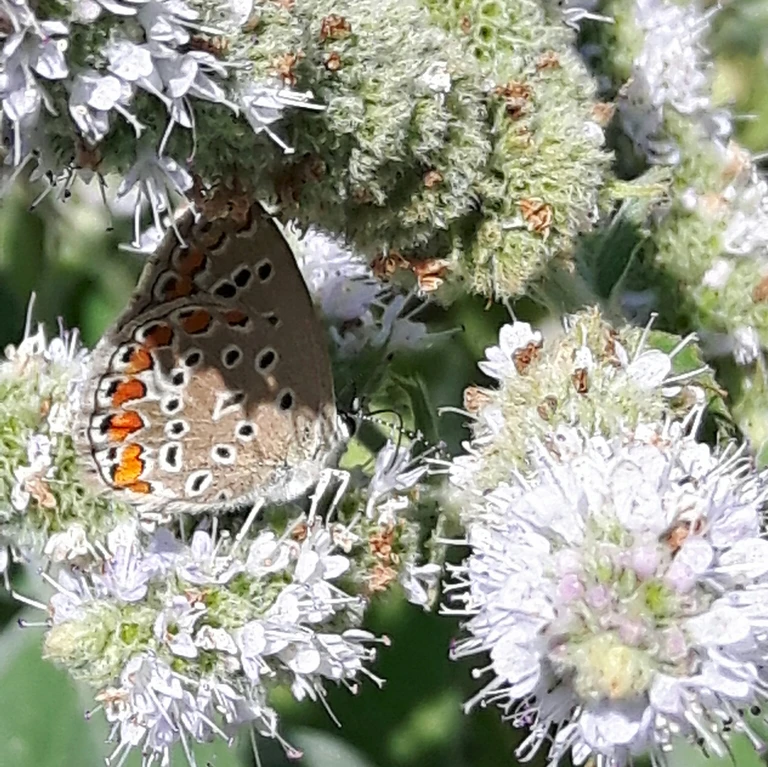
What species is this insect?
Polyommatus icarus
